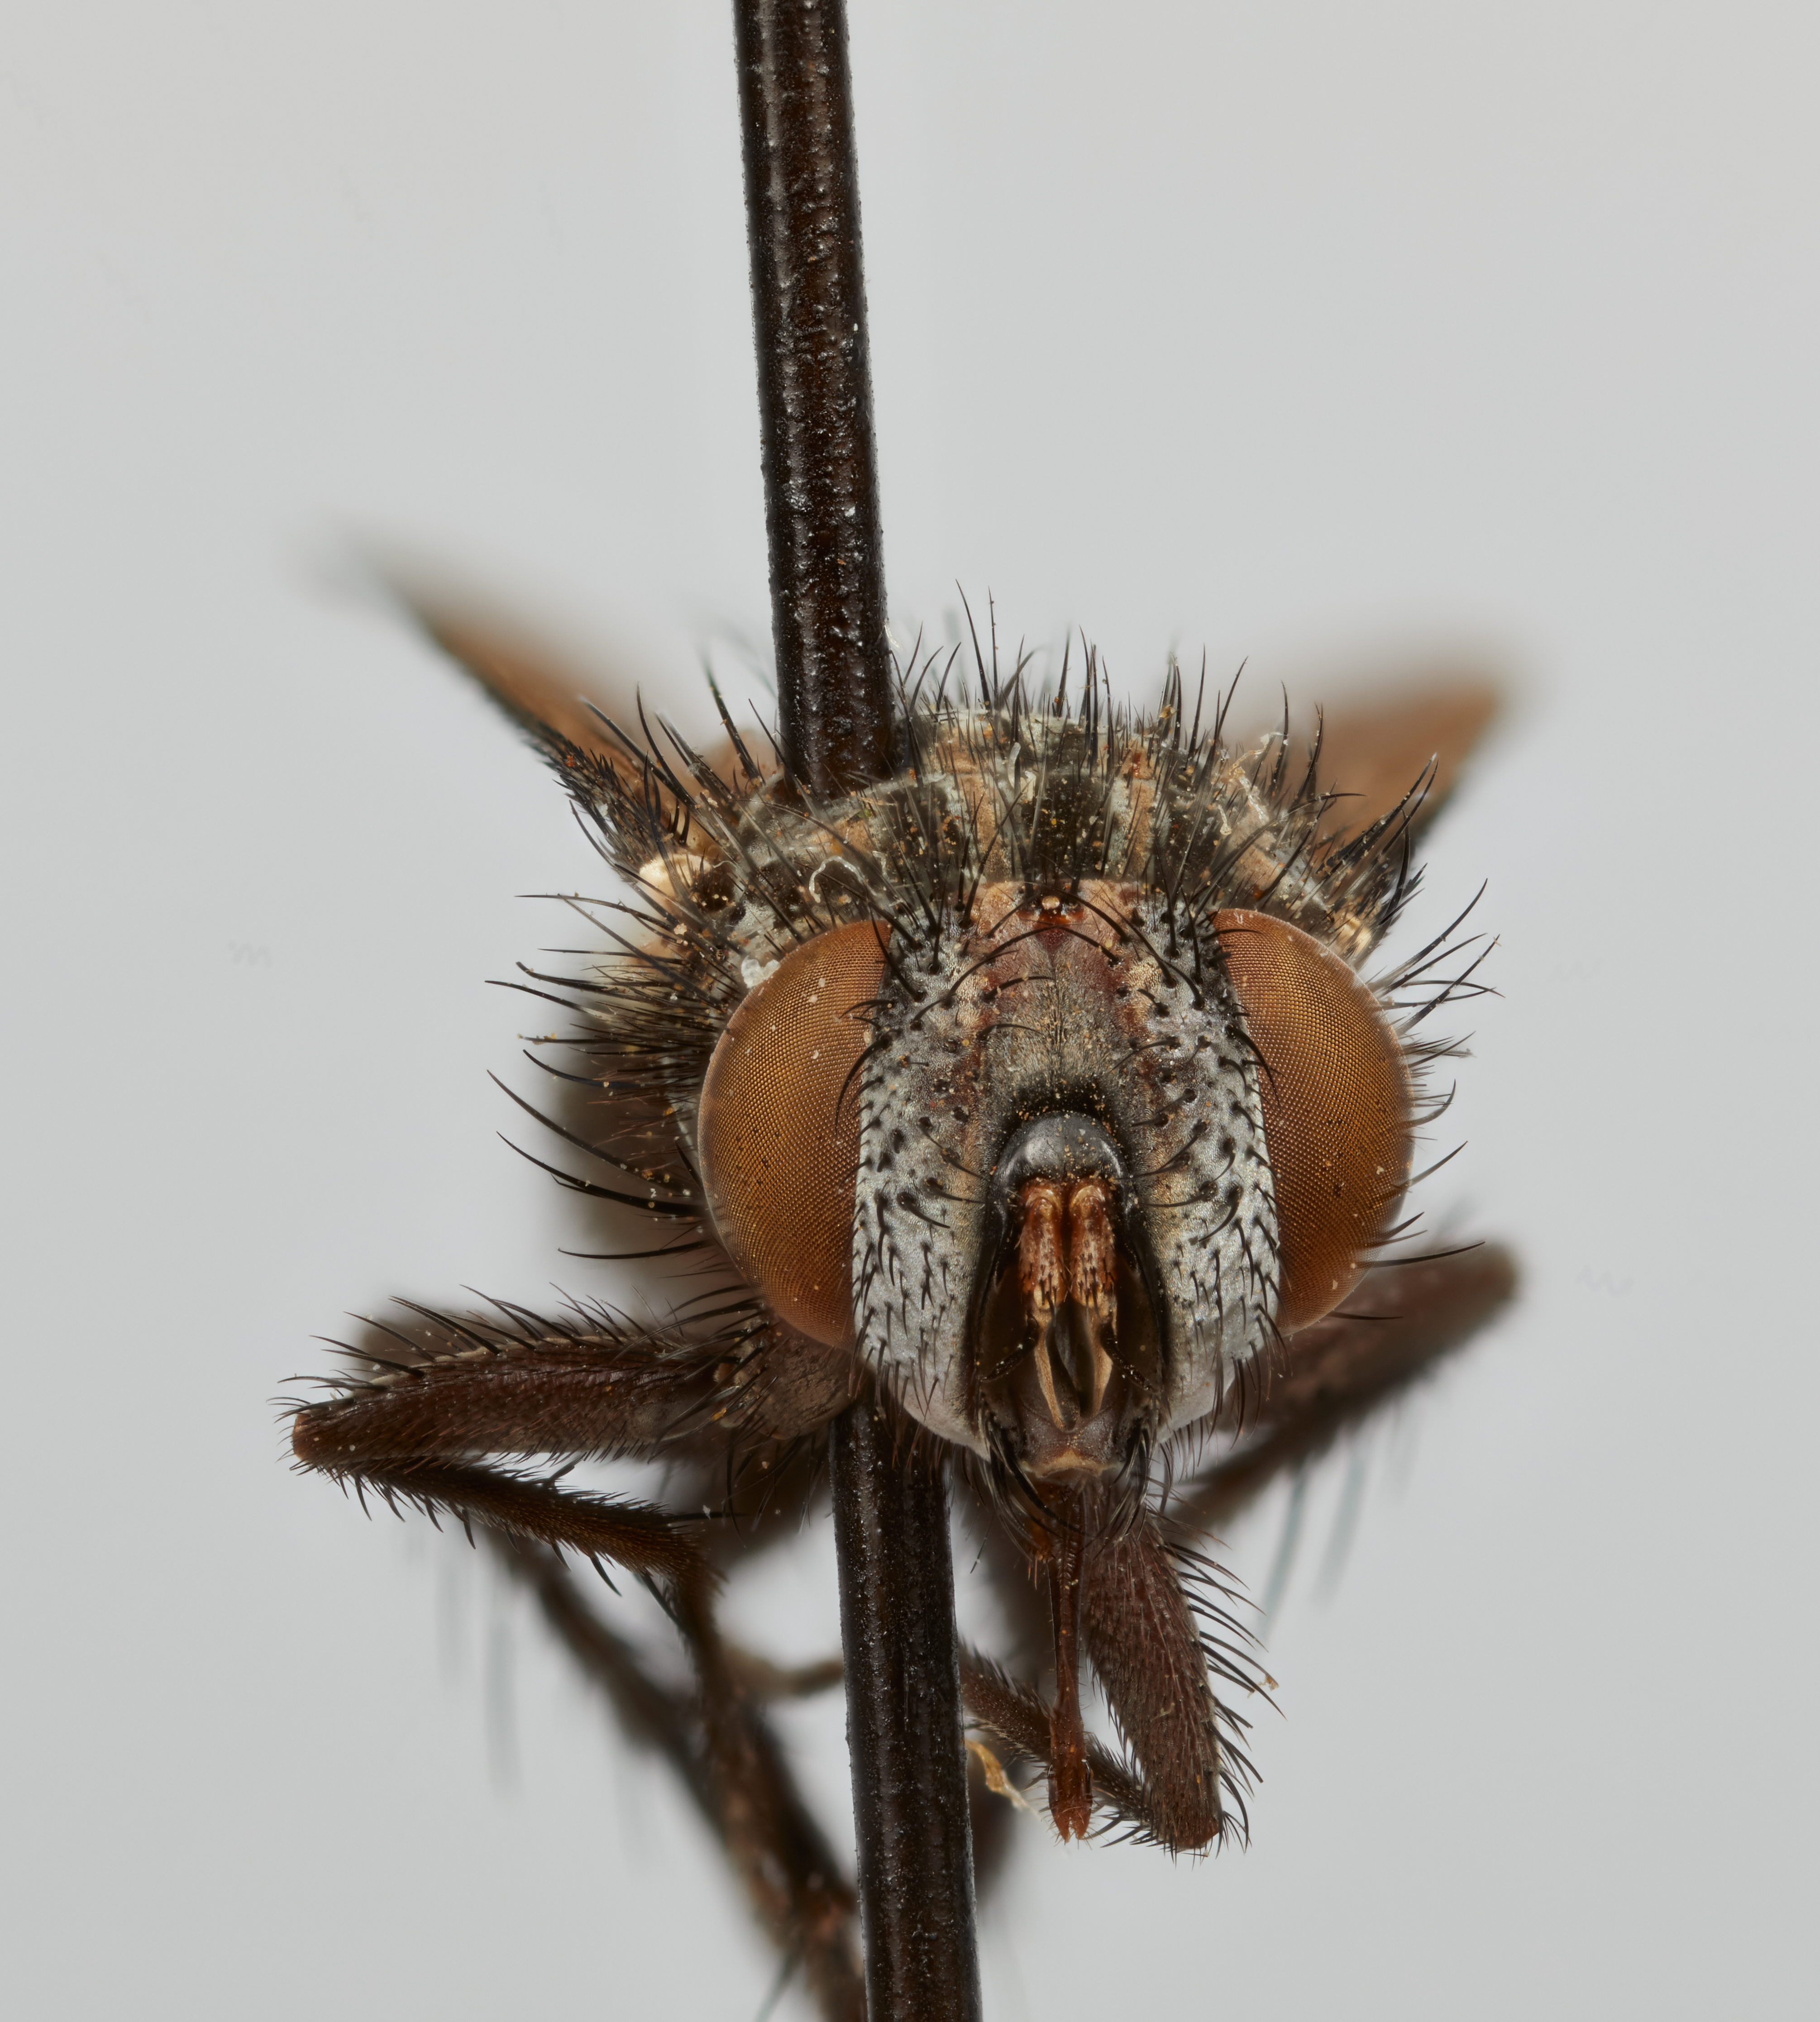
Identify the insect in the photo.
Valpogonia similis
